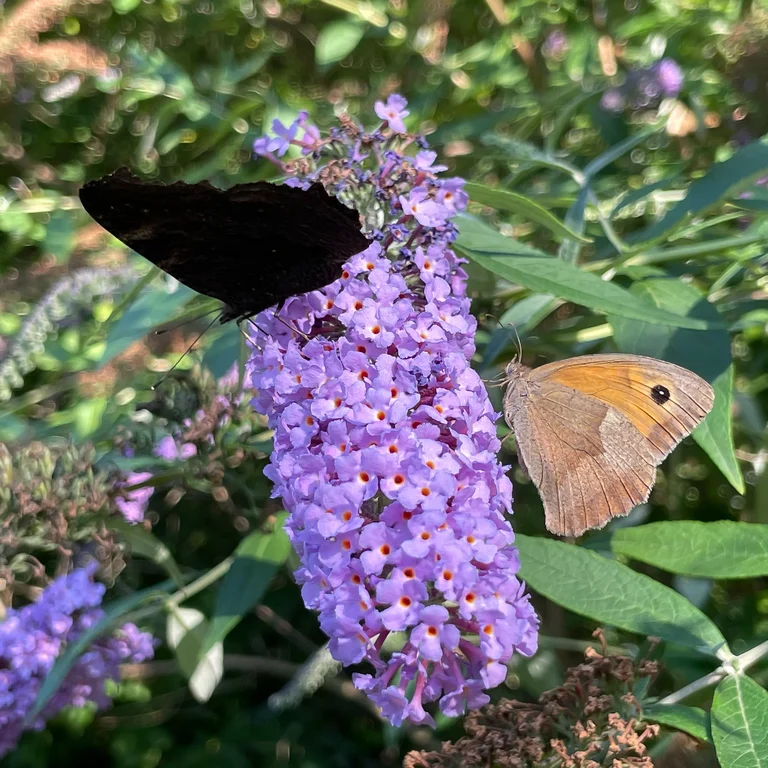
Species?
Maniola jurtina
